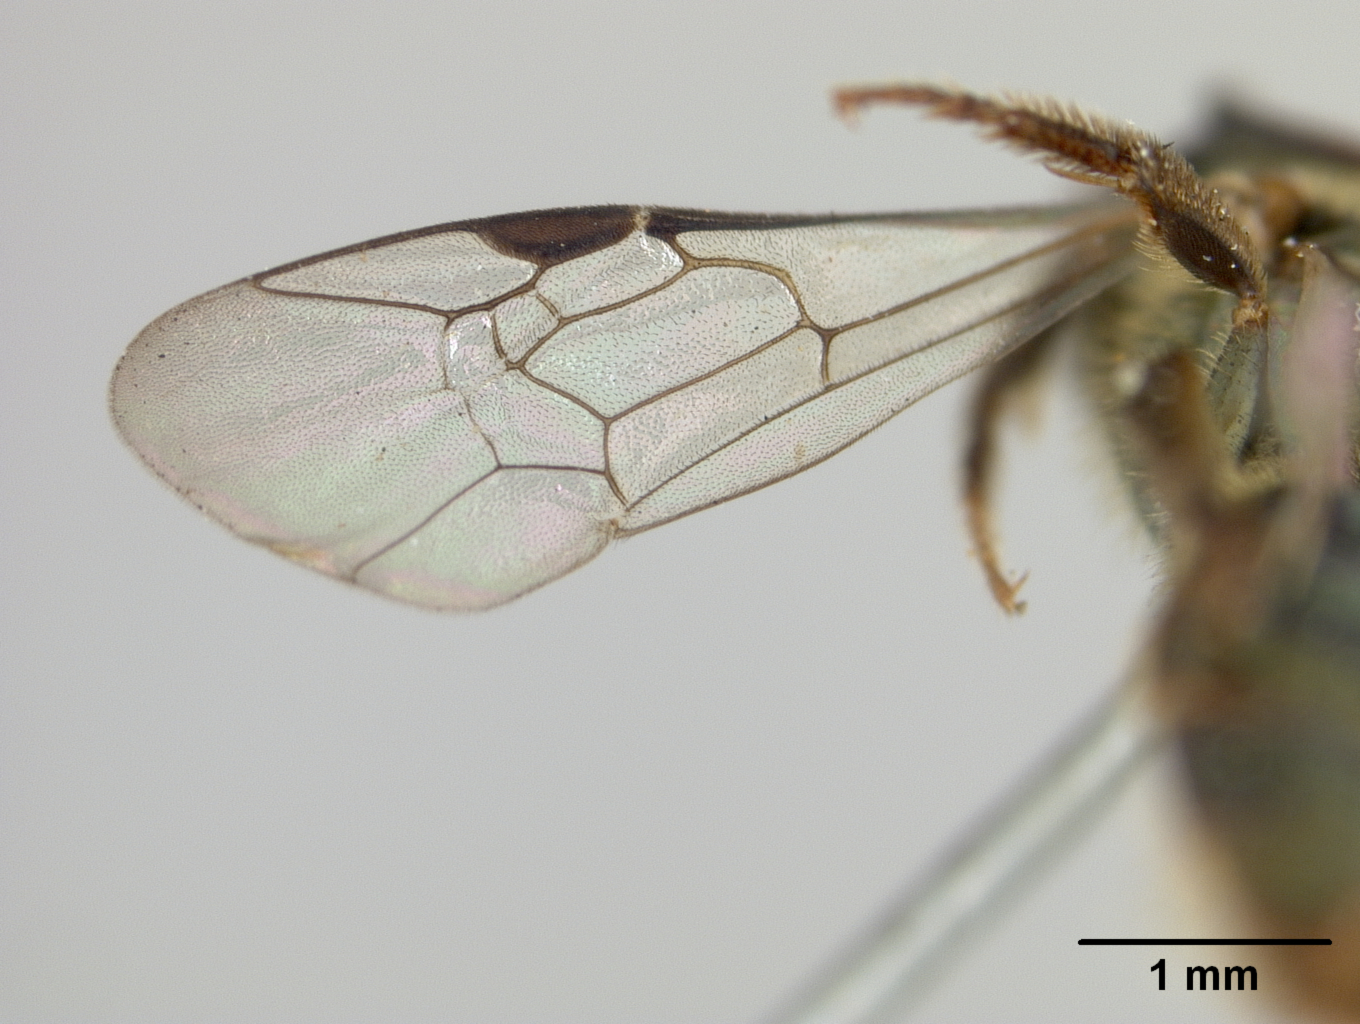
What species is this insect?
Halictus imuganensis
